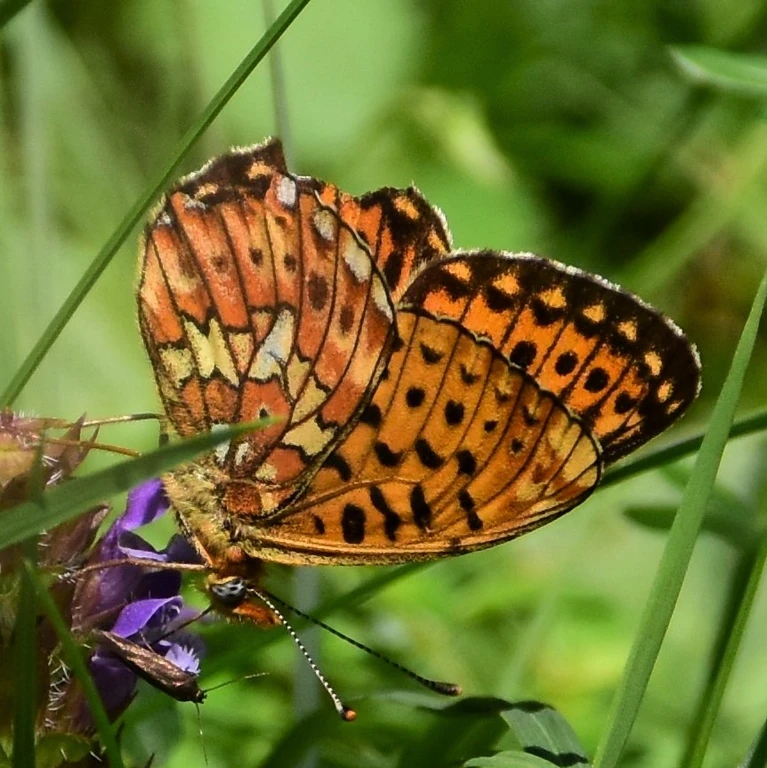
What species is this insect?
Boloria euphrosyne (also Clossiana euphrosyne)
